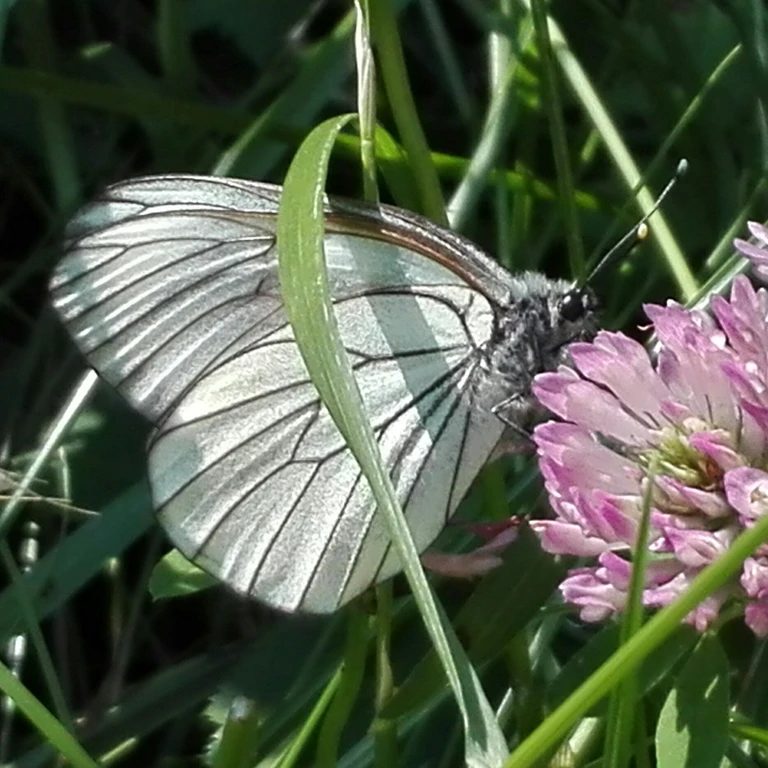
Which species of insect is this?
Aporia crataegi
